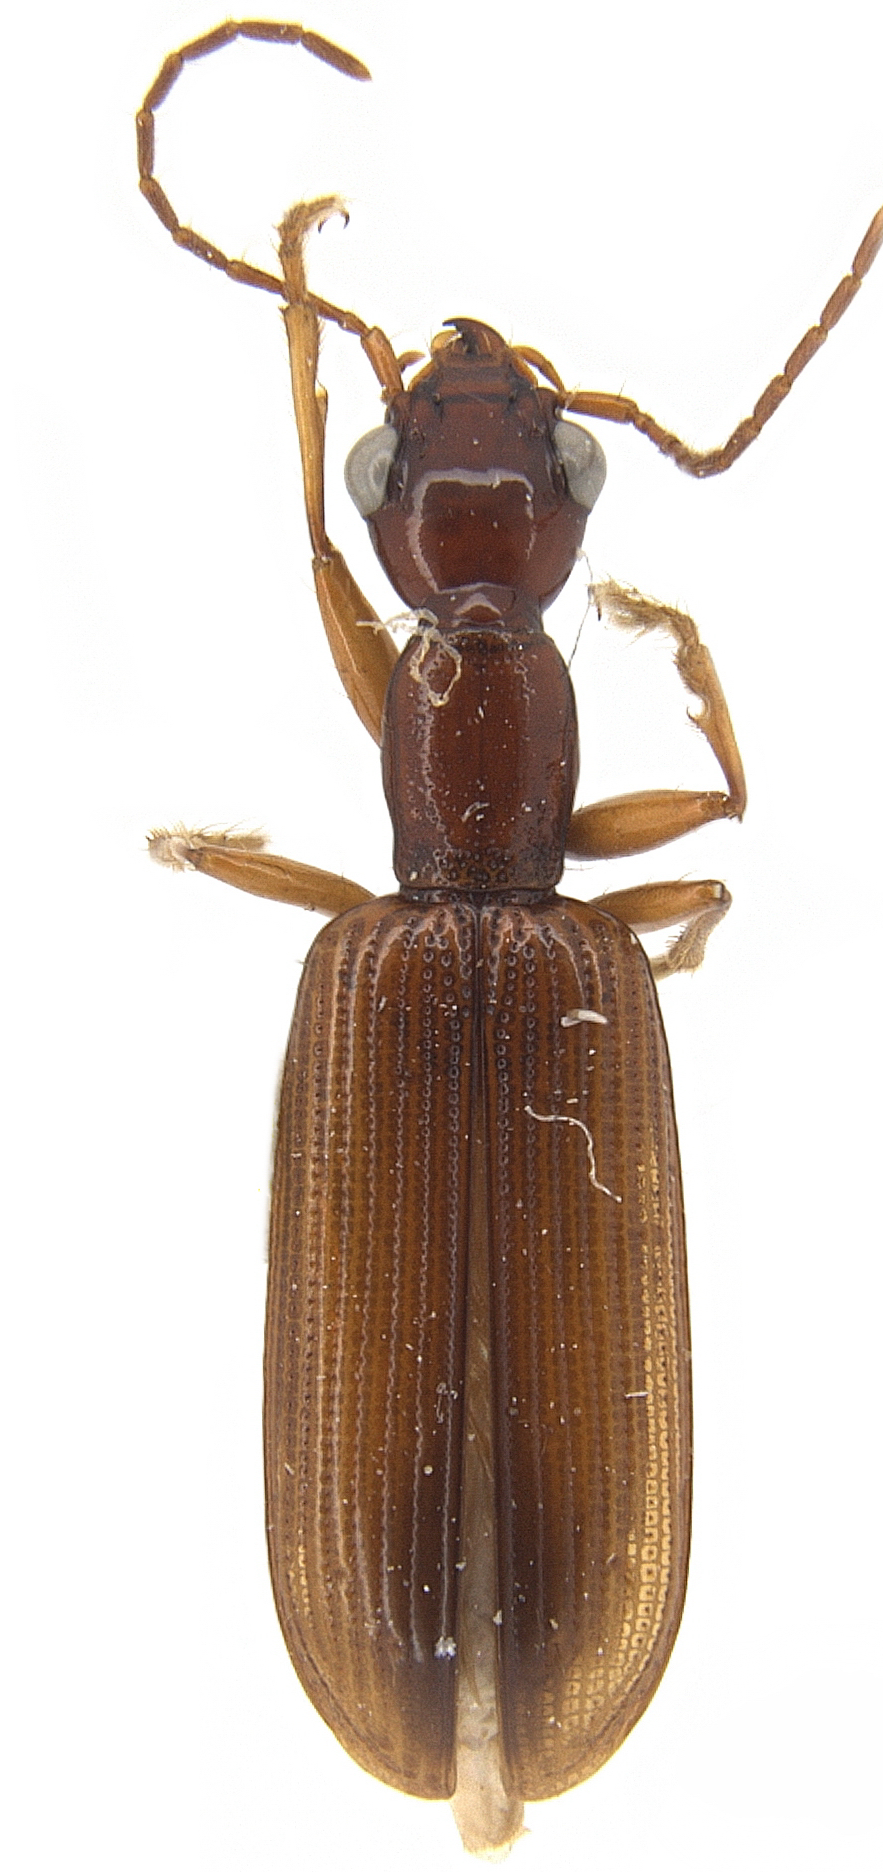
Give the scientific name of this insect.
Leptotrachelus puncticollis
